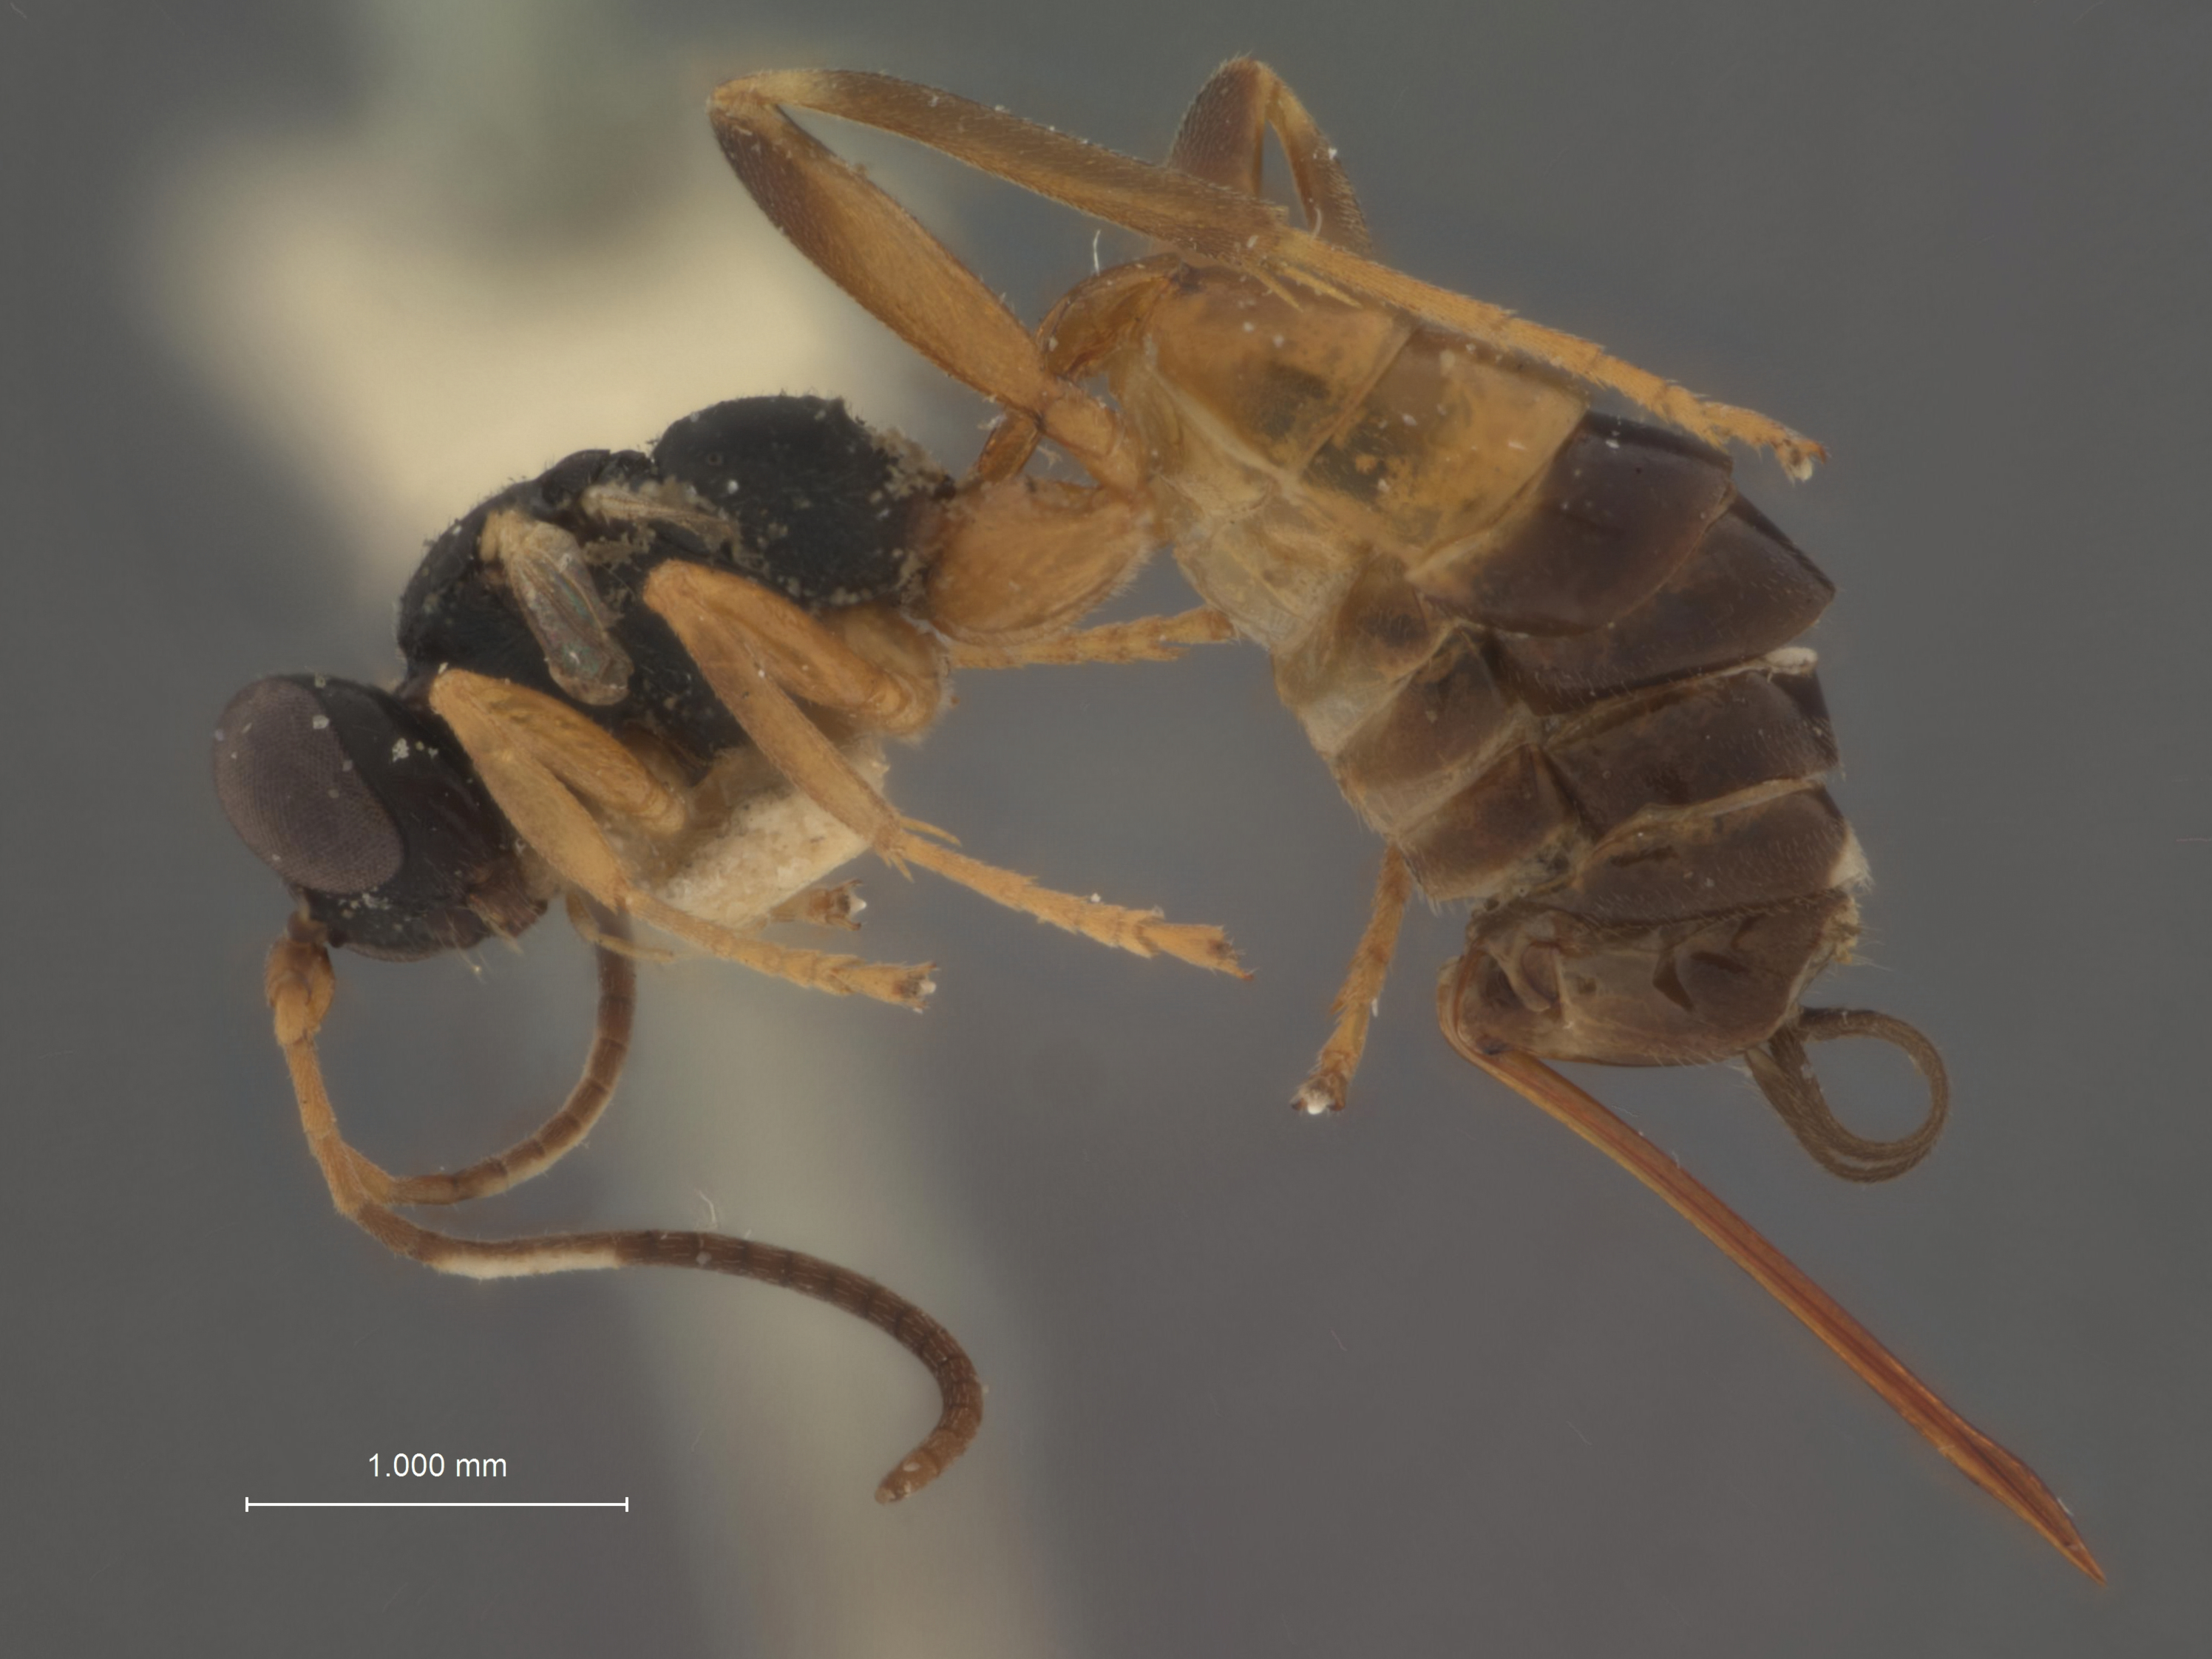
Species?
Agrothereutes microalatus
